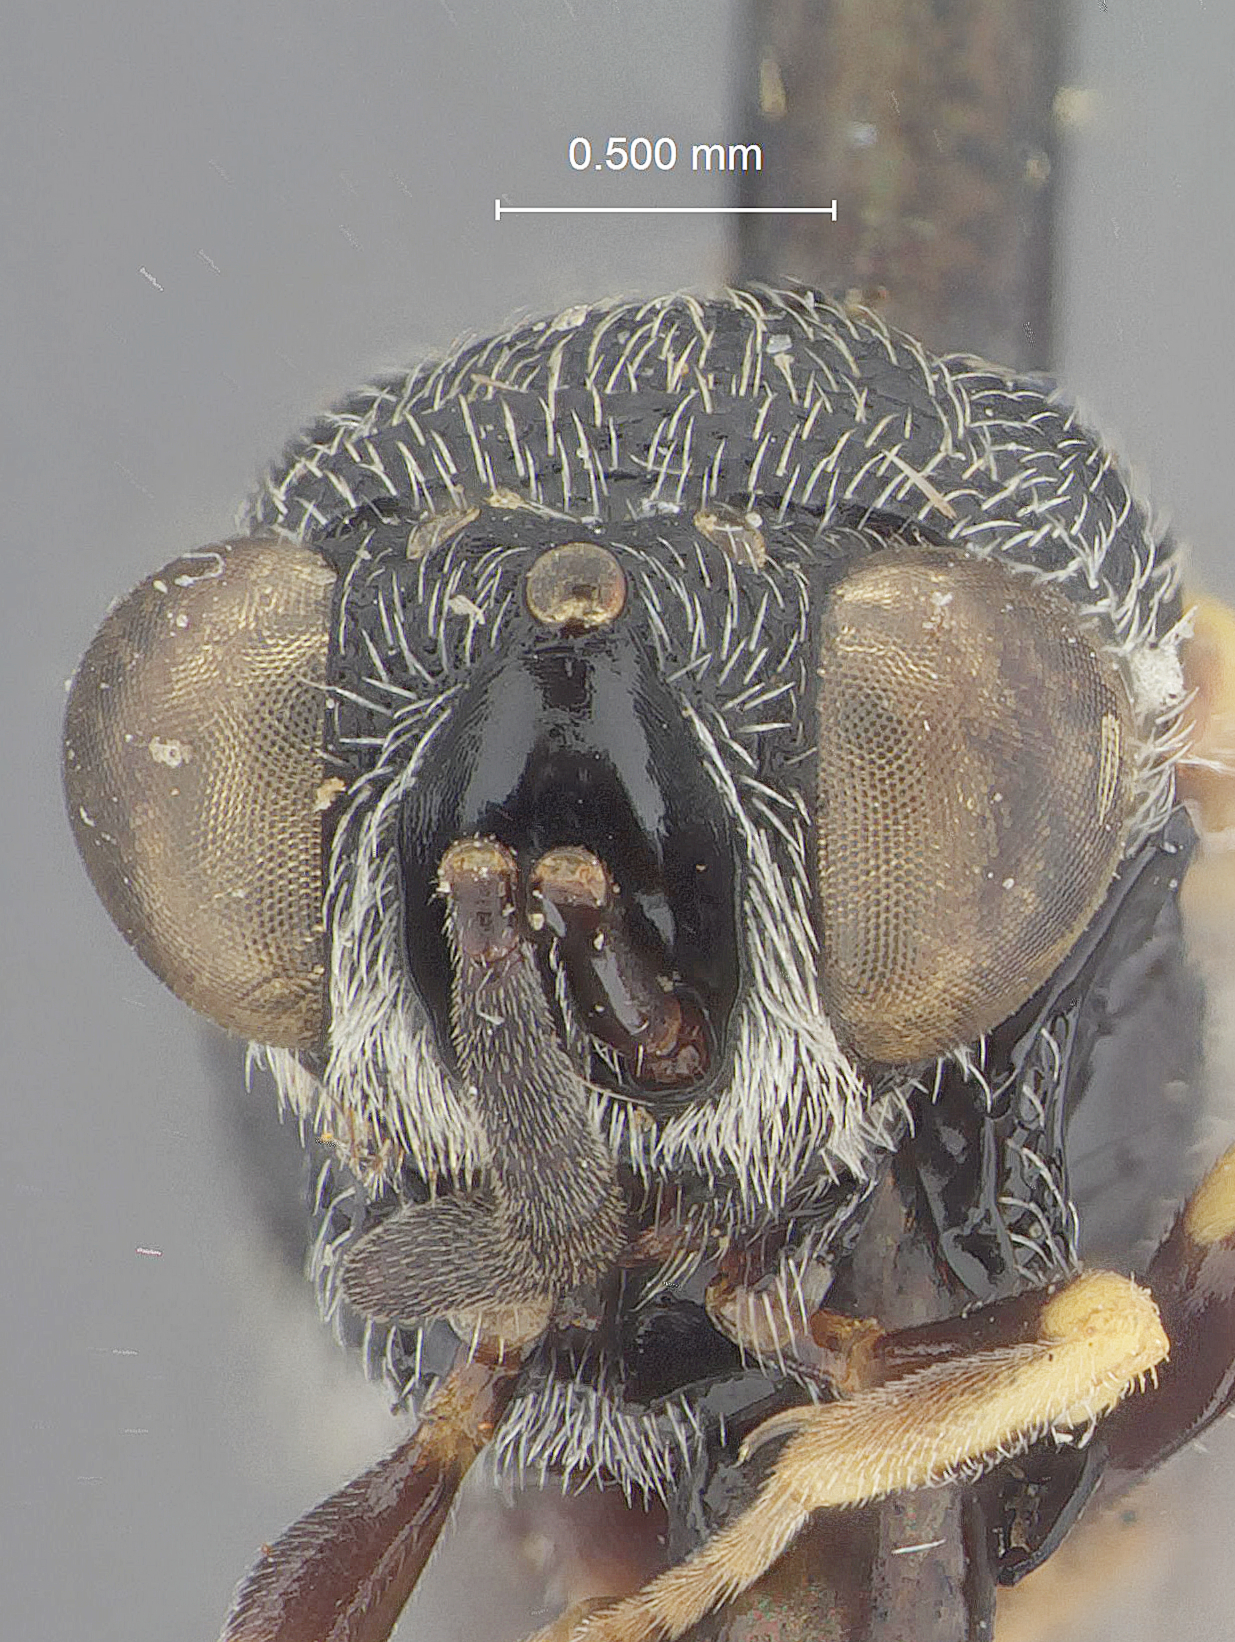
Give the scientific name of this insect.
Thaumatelia trinidadensis
